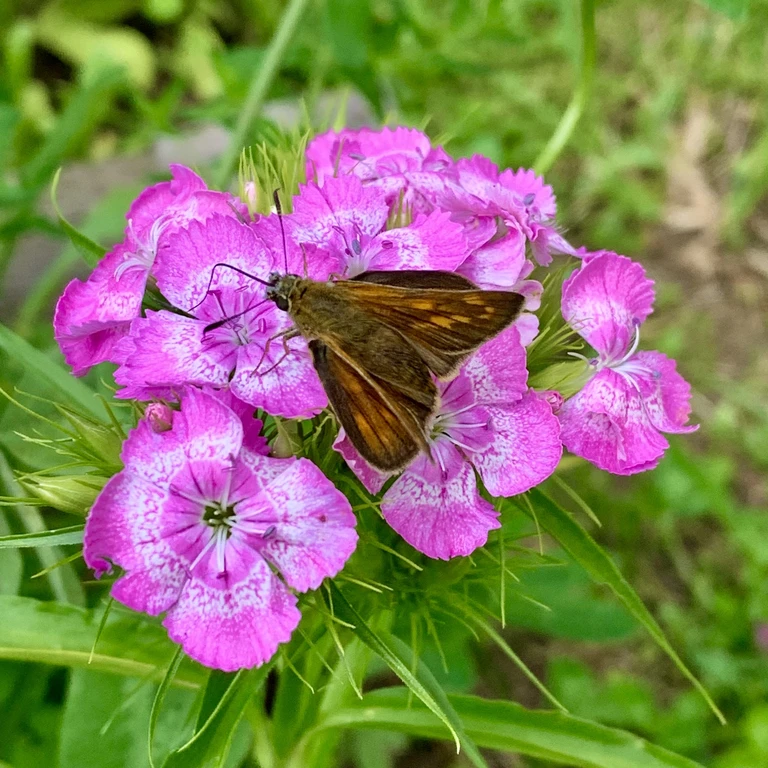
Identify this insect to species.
Ochlodes sylvanus (also Ochlodes venata)
